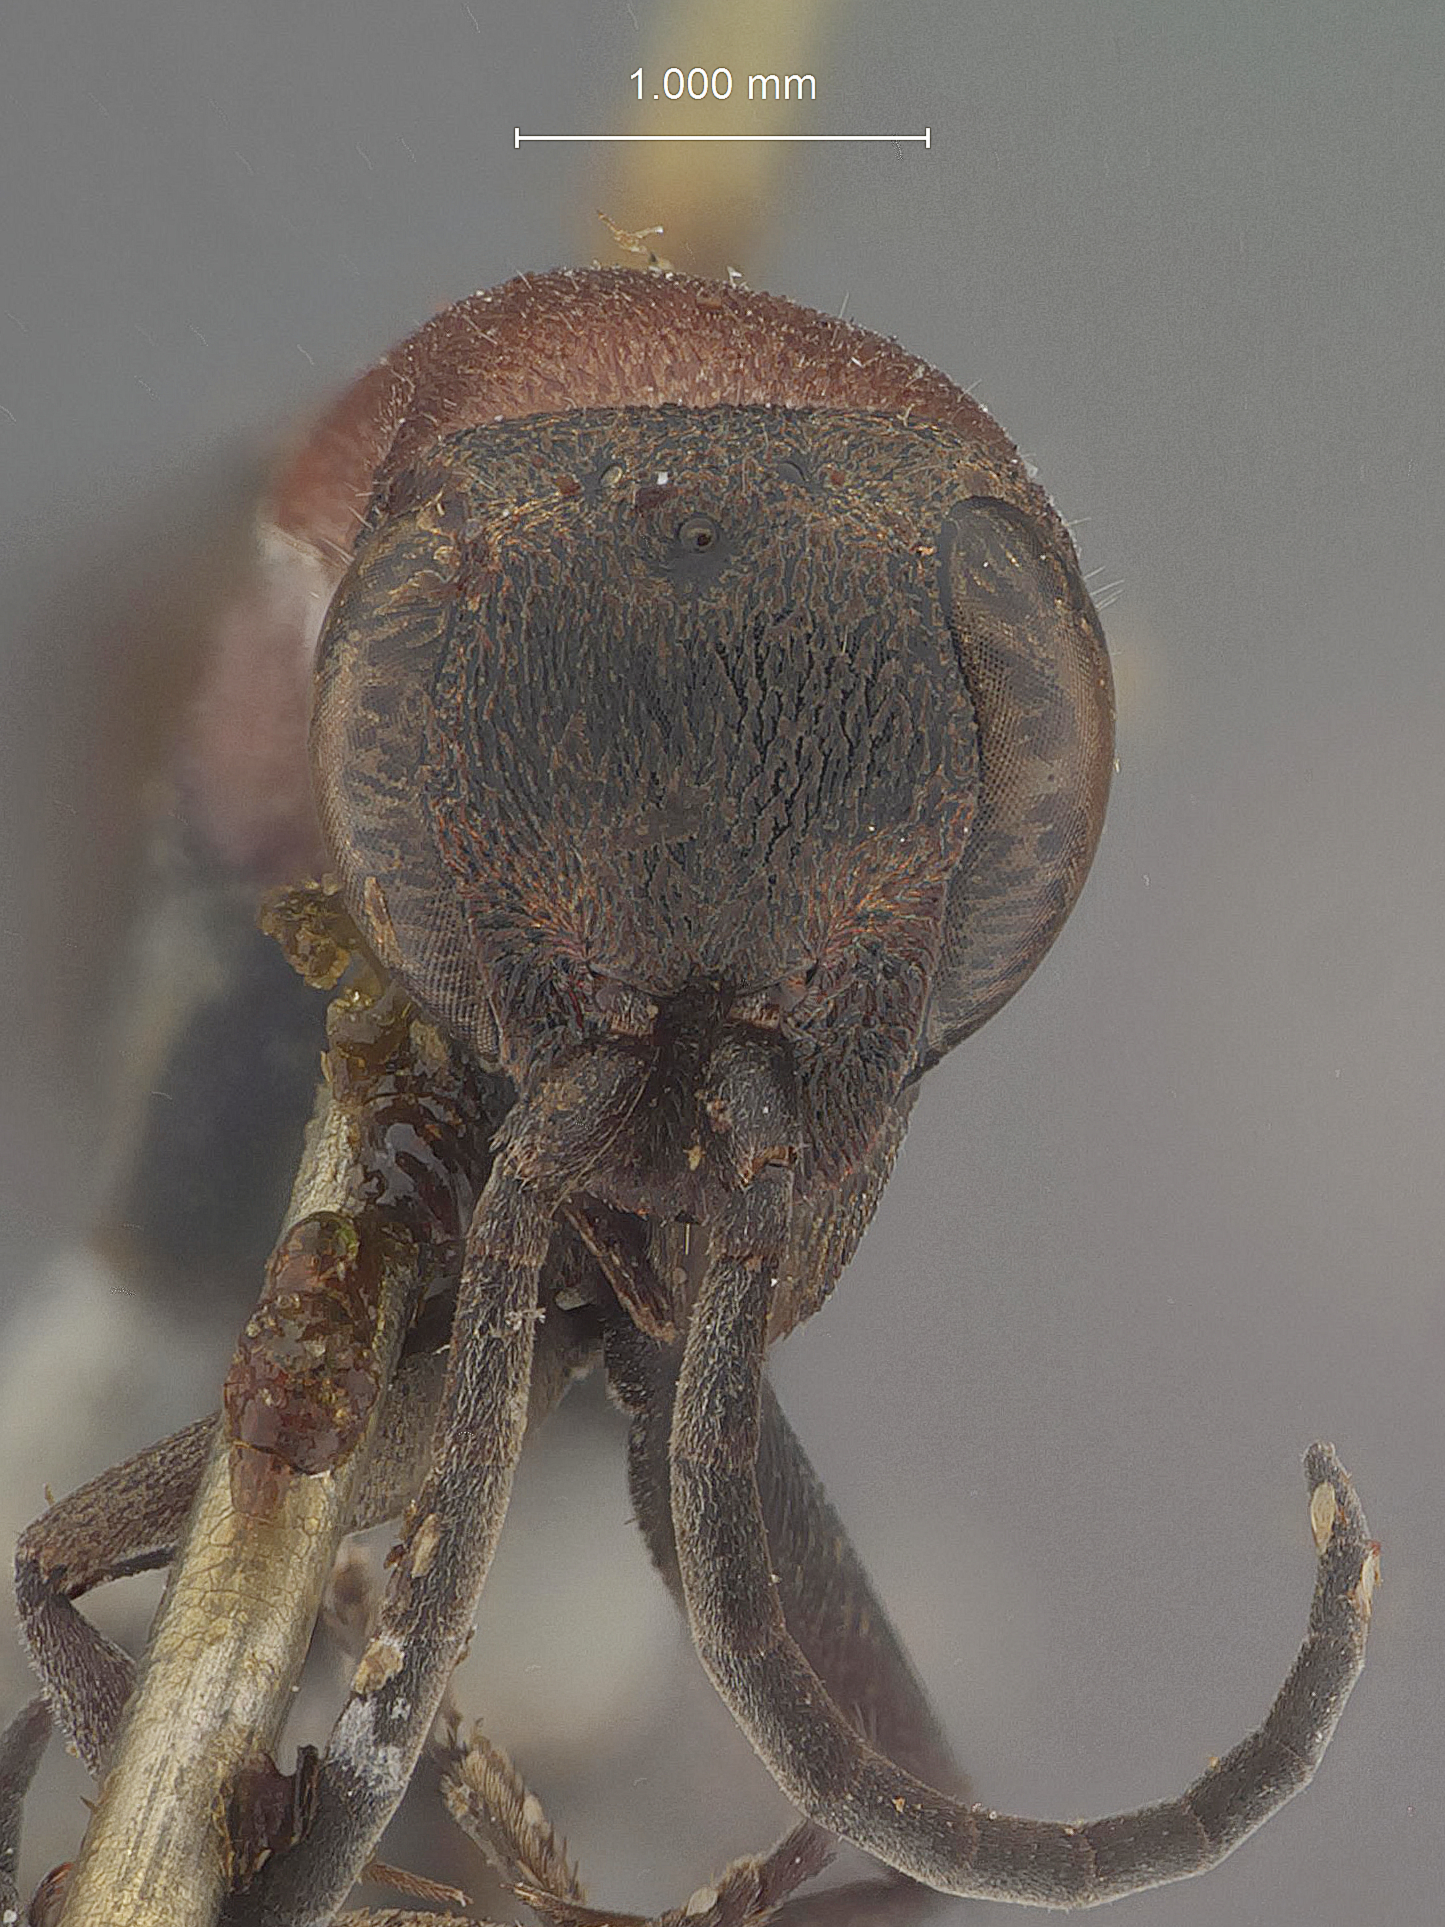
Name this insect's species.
Platyderes extensa
